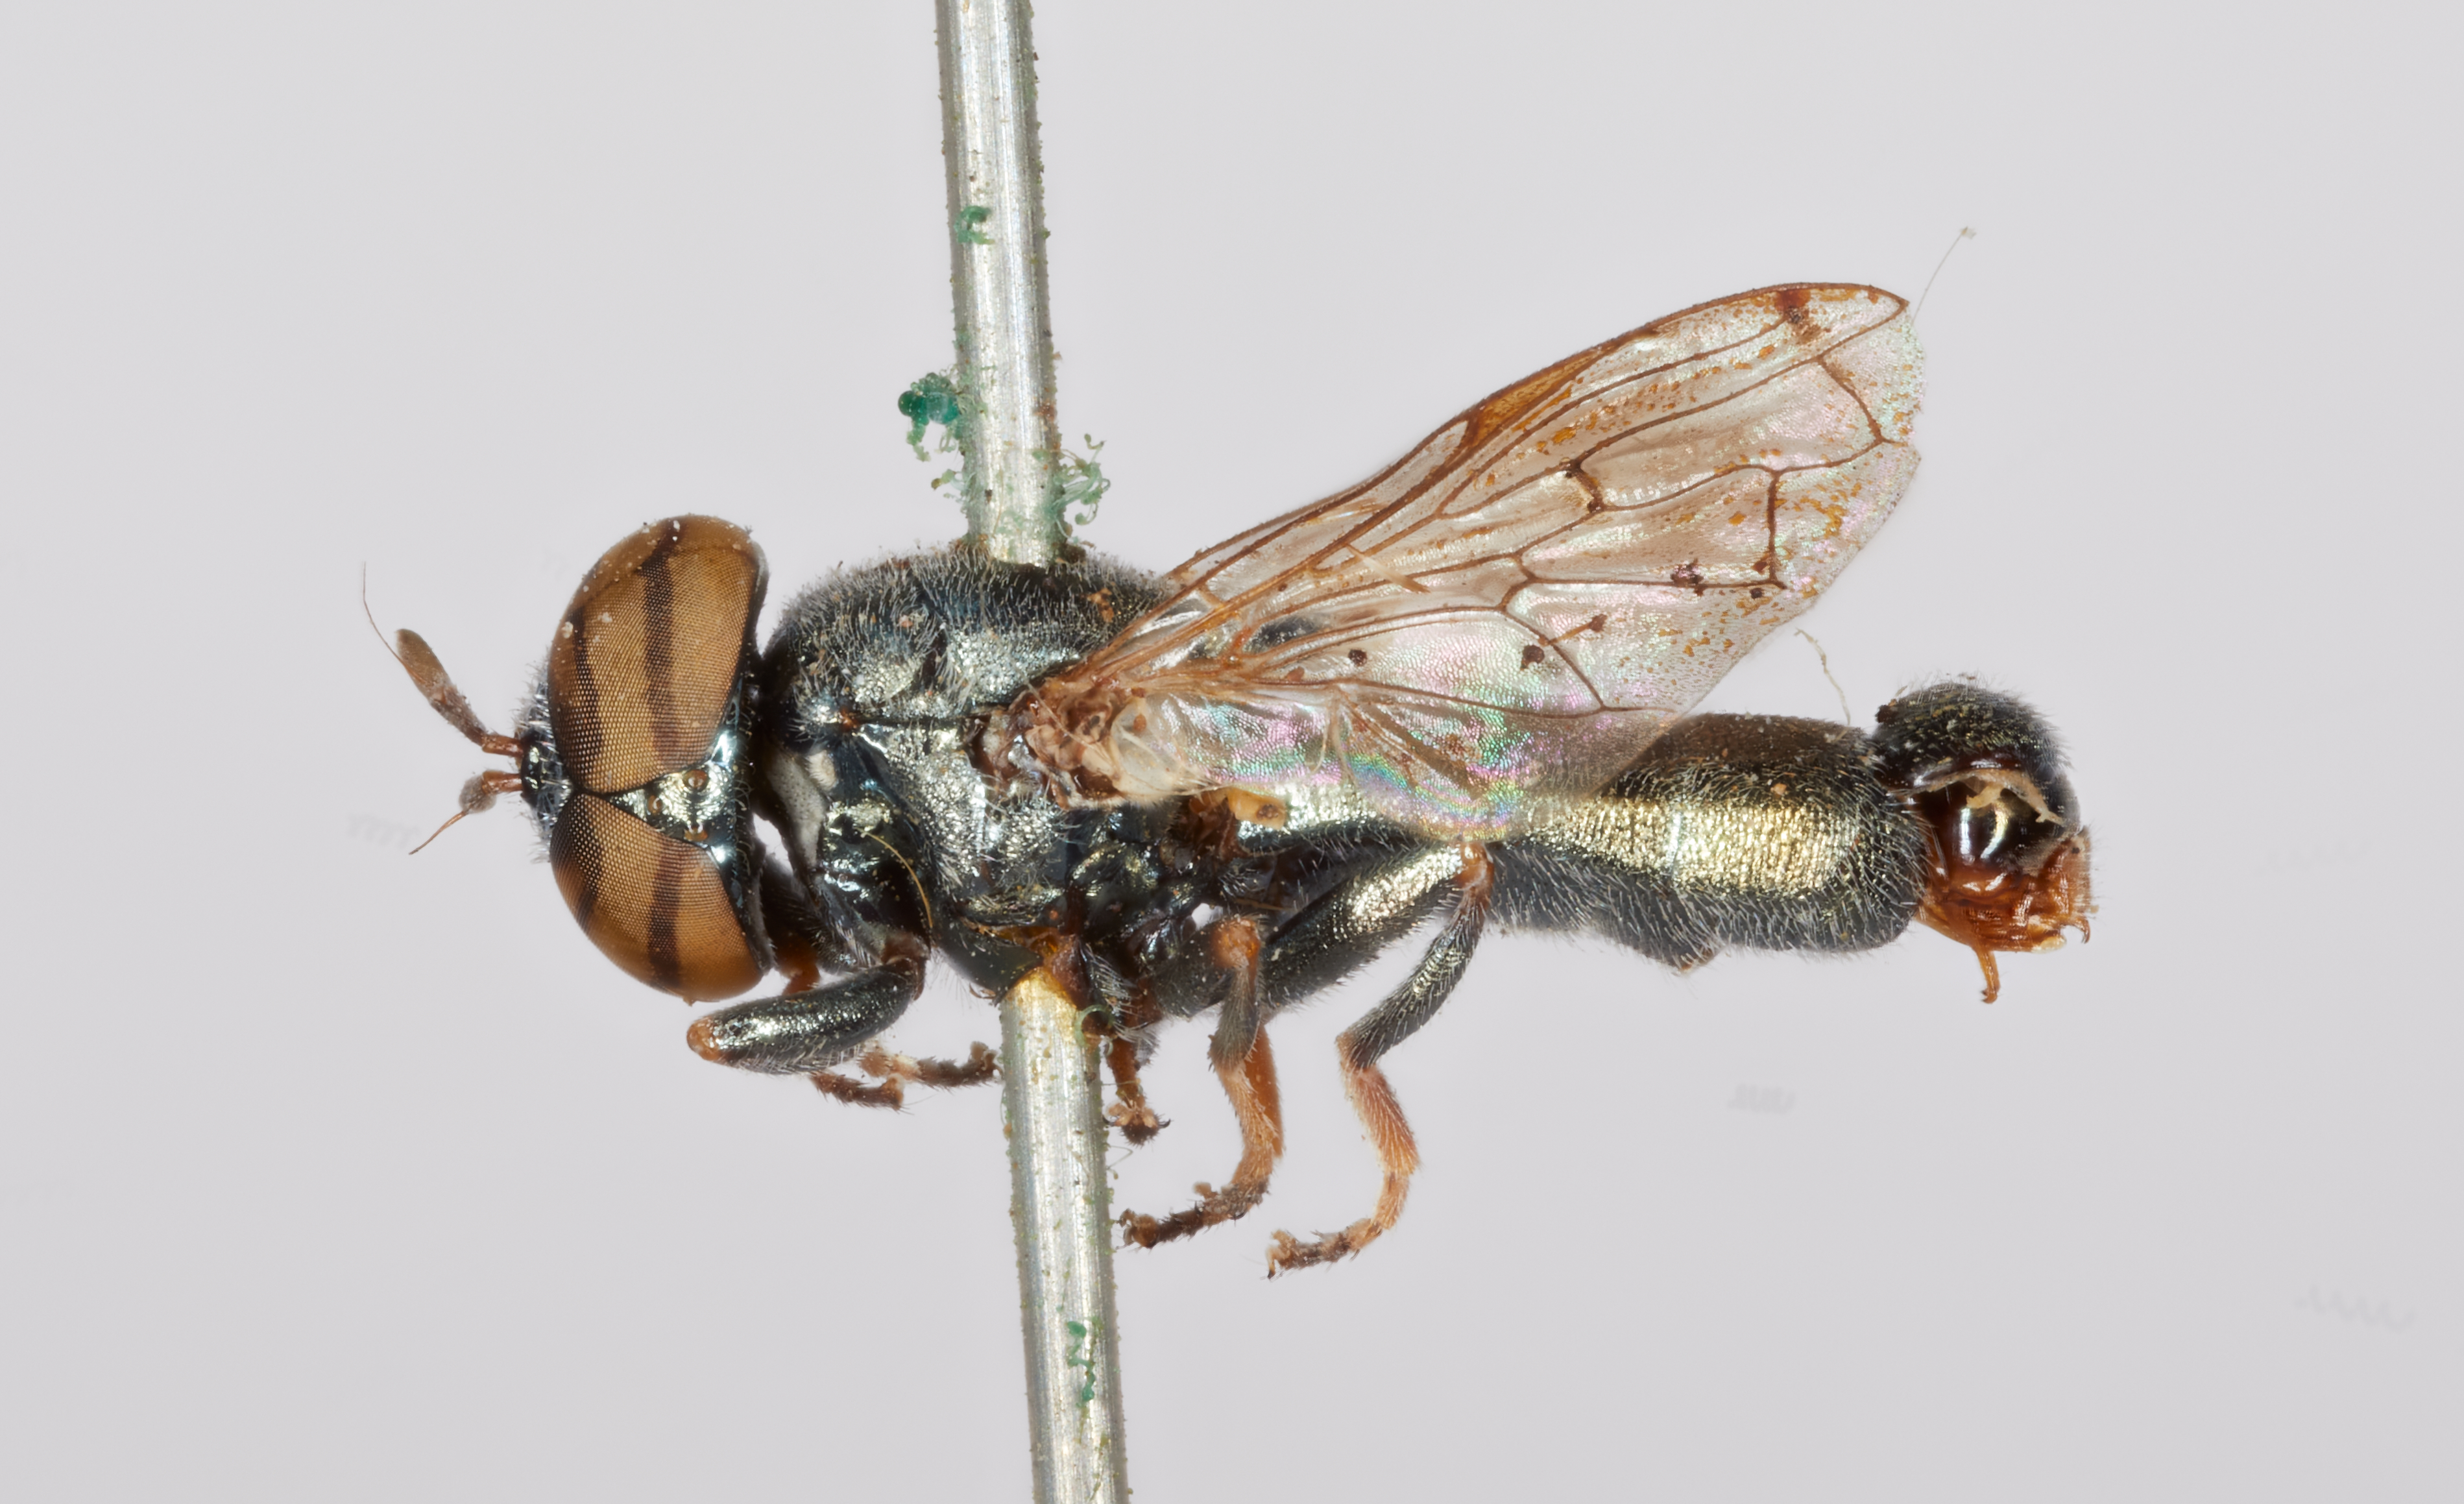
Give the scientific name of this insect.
Chrysogaster bellulus
